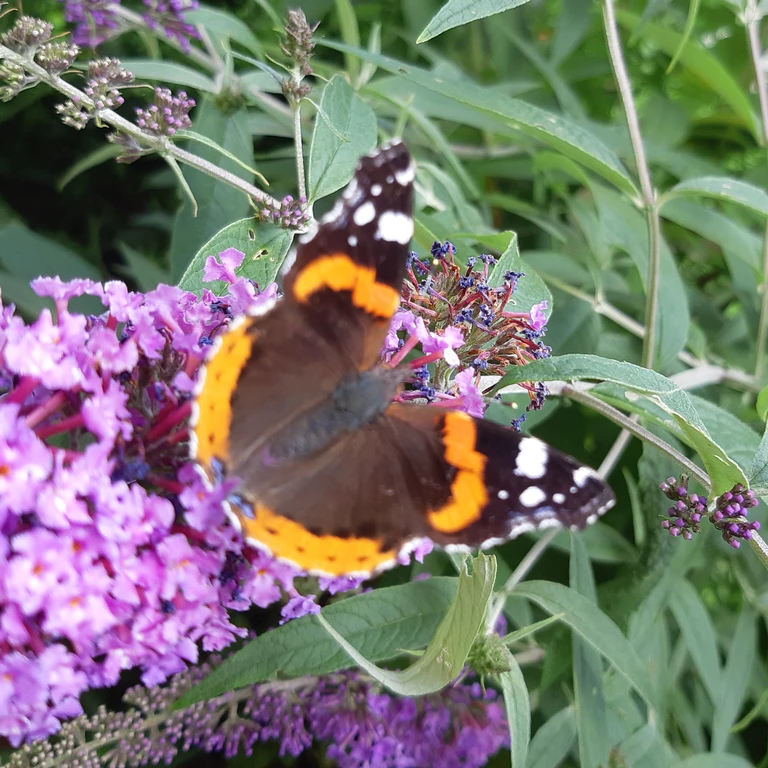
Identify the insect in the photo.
Vanessa atalanta
